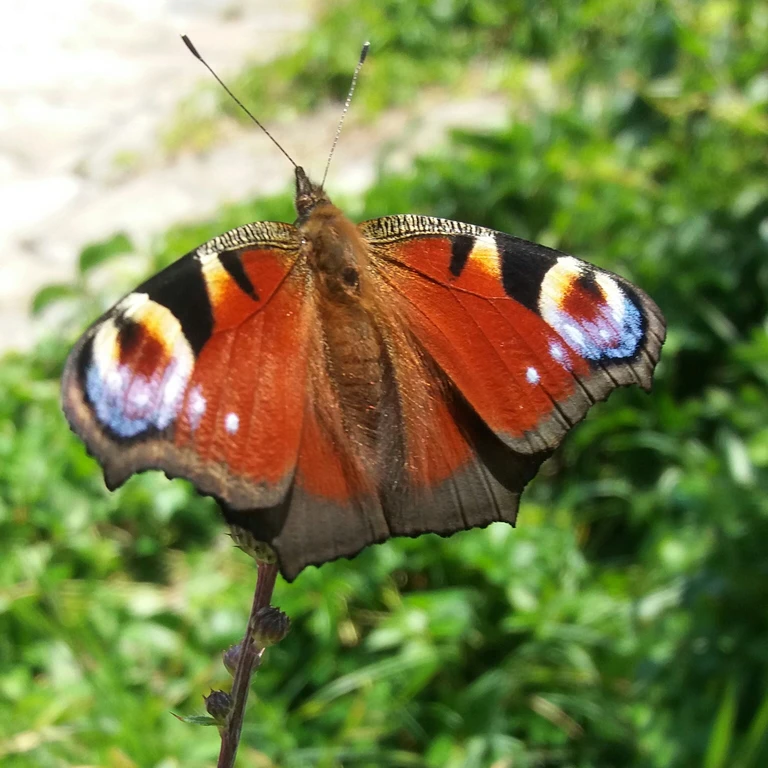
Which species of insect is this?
Aglais io
